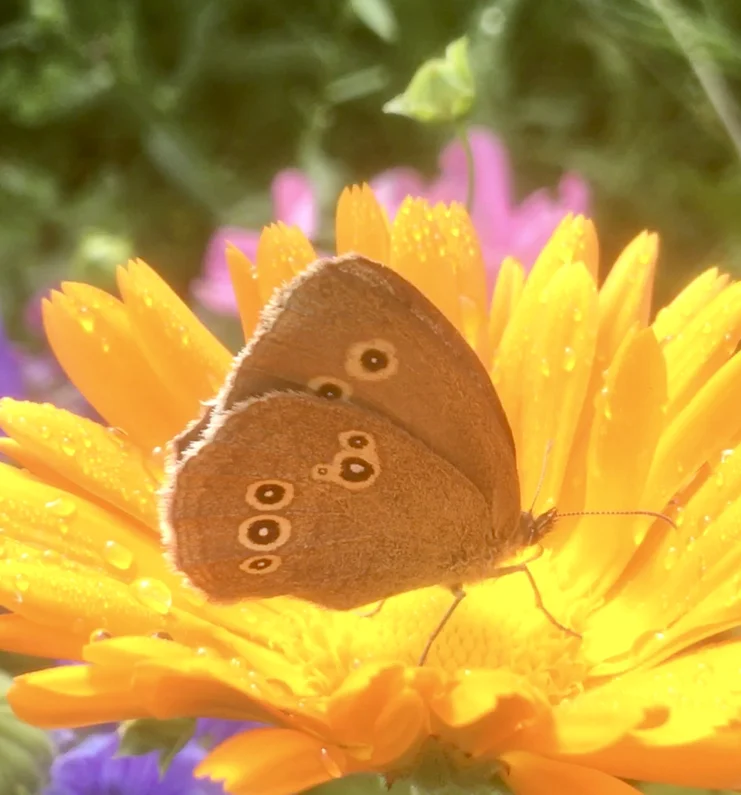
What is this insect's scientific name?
Aphantopus hyperantus
